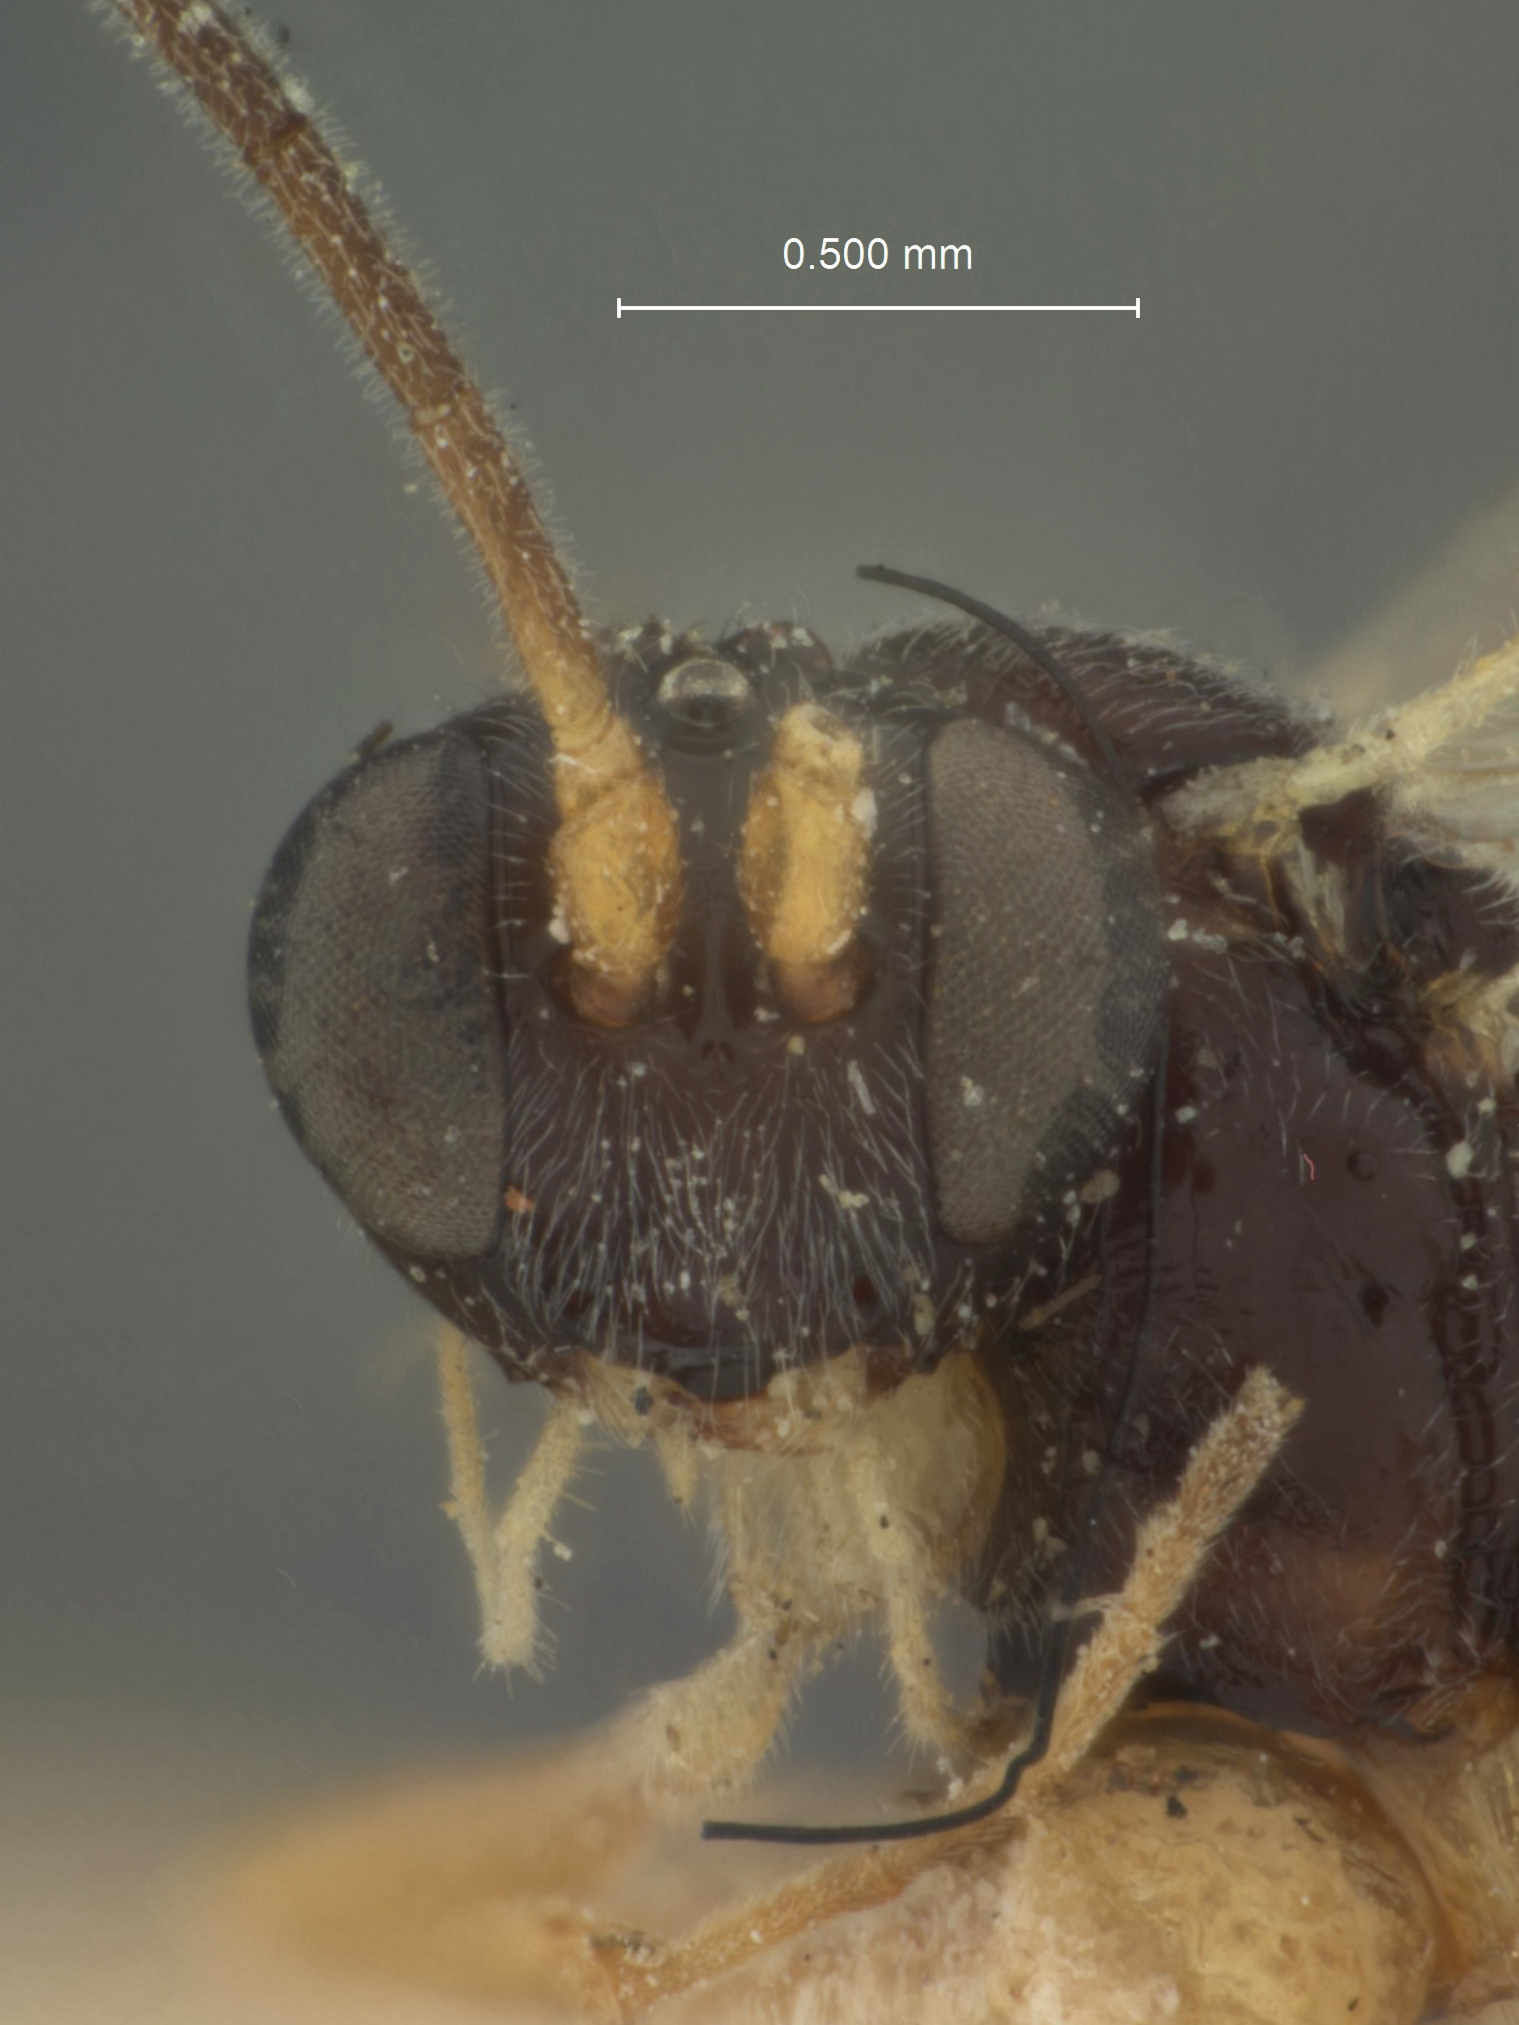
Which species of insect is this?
Hemiteles laticinctus
